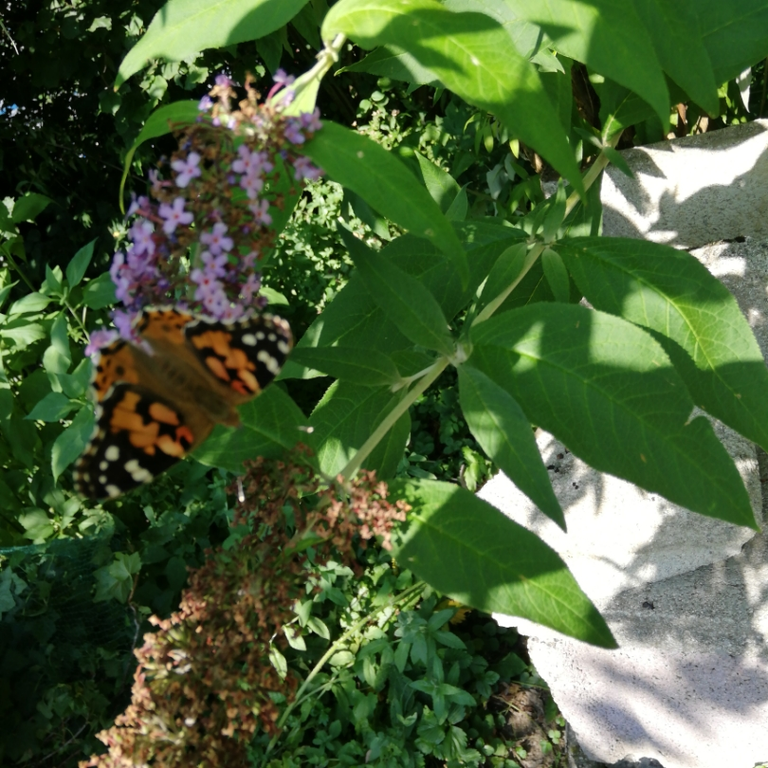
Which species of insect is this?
Vanessa cardui
